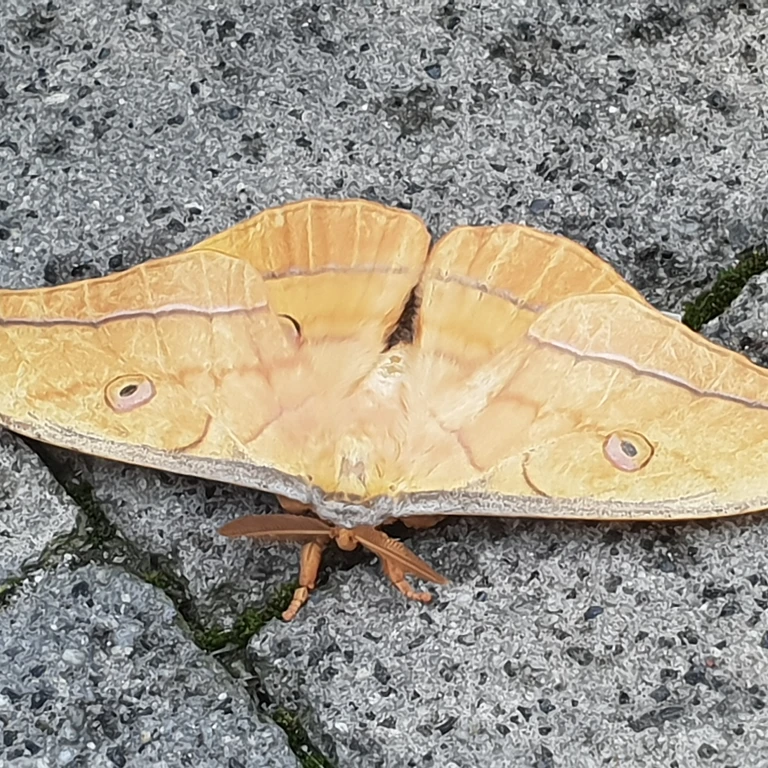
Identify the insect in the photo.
Antheraea yamamai
